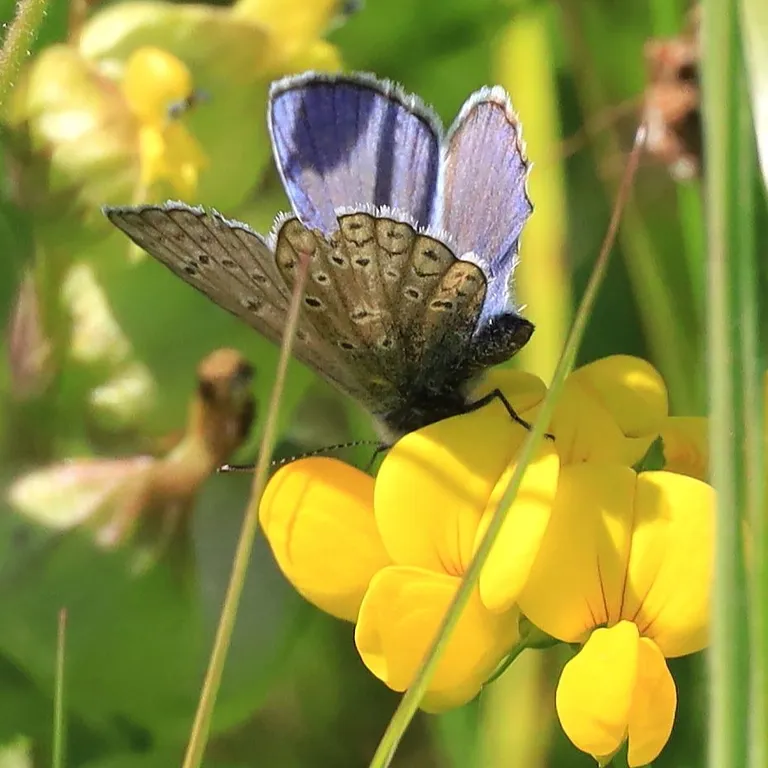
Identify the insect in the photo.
Polyommatus icarus
